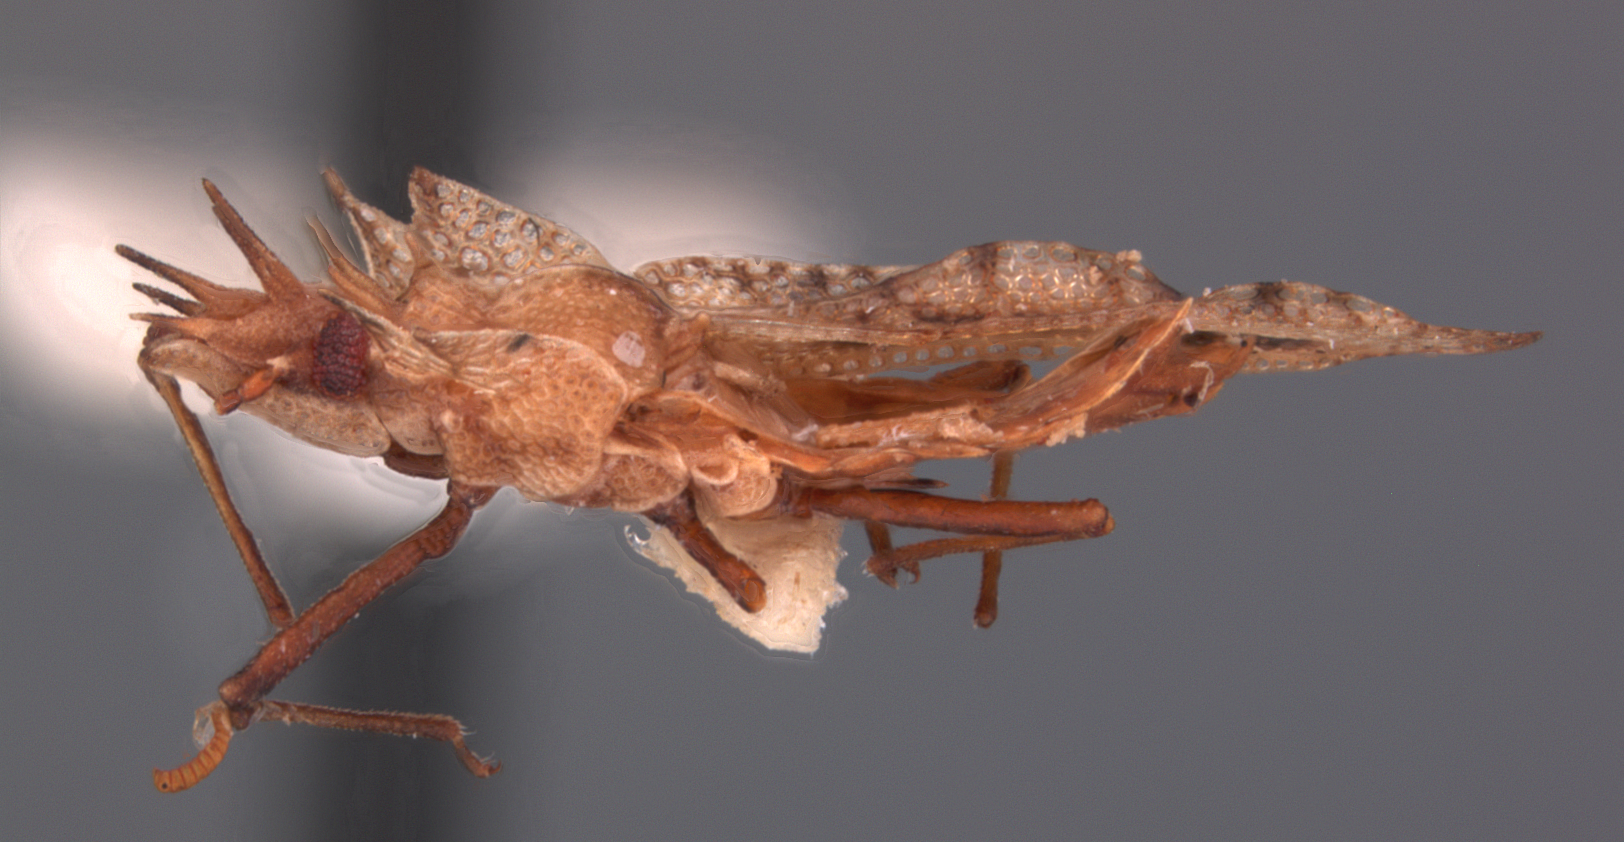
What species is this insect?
Phatnoma agviates
